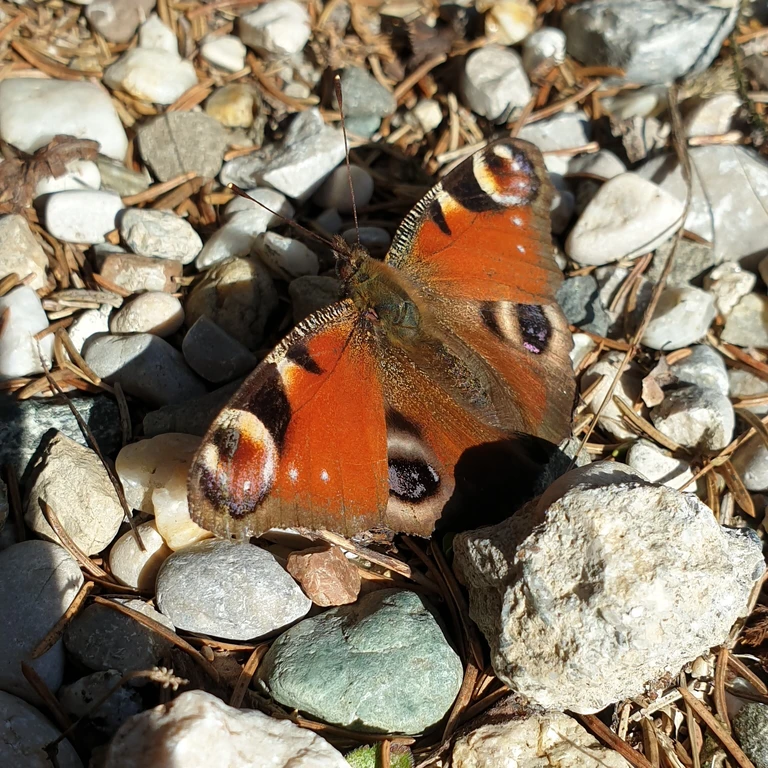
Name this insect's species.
Aglais io
